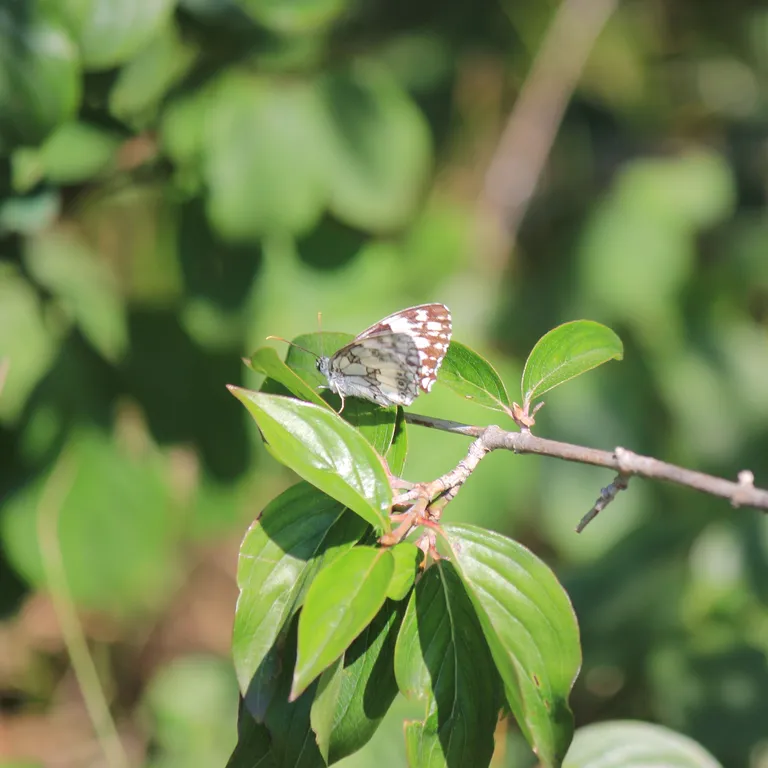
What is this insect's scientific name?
Melanargia galathea
